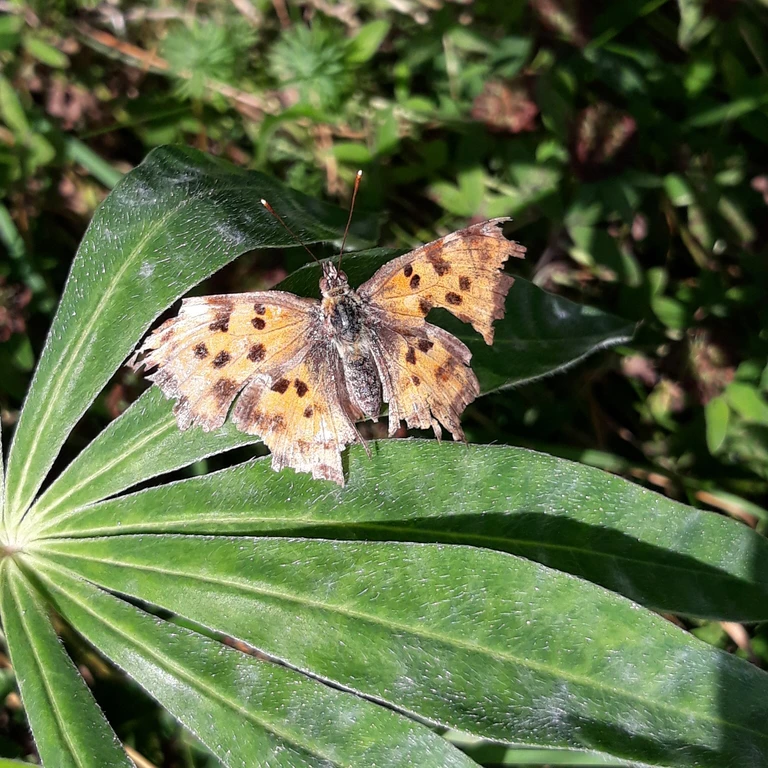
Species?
Polygonia c-album
